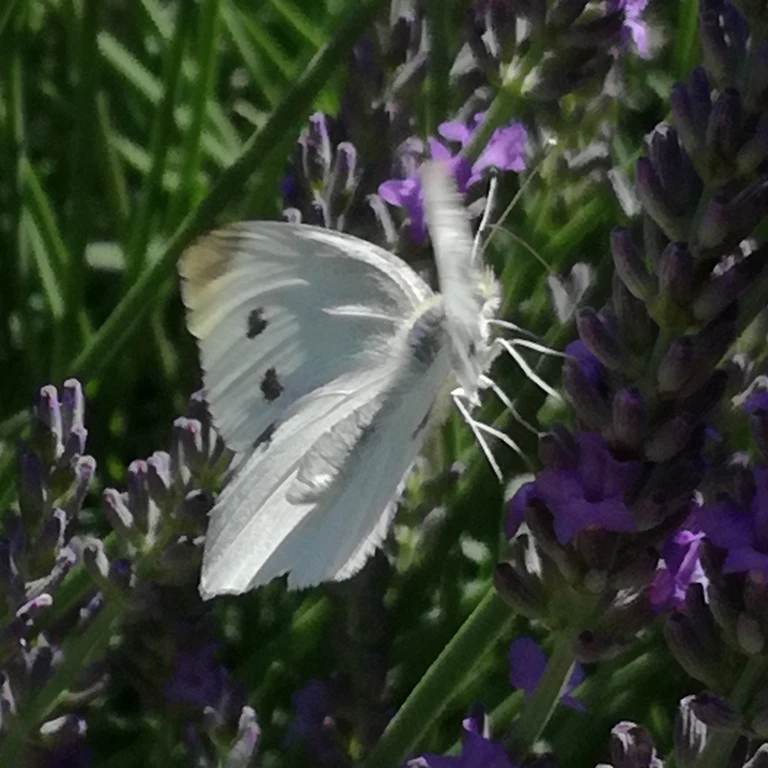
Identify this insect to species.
Pieris rapae
